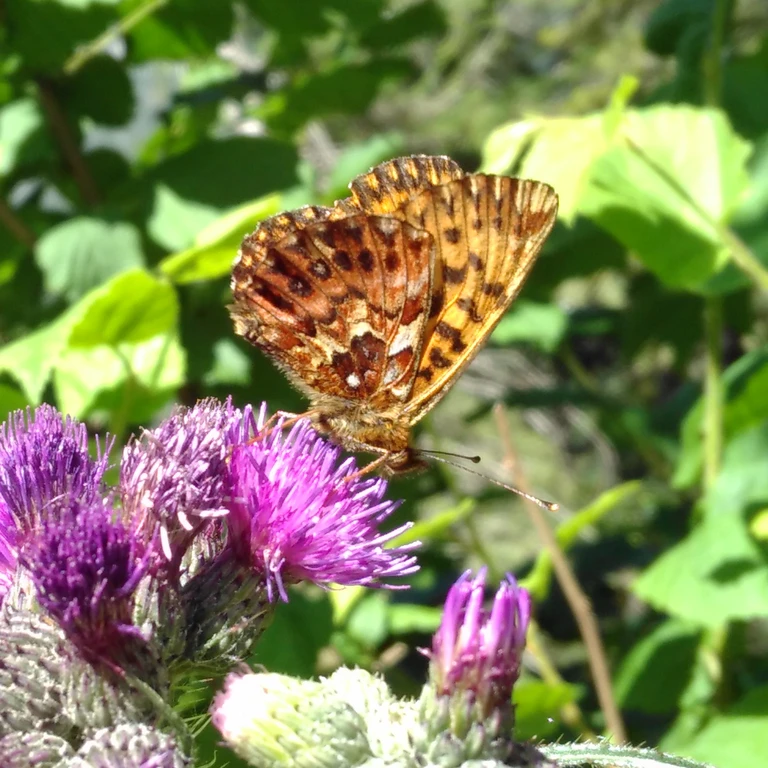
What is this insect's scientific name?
Boloria titania
